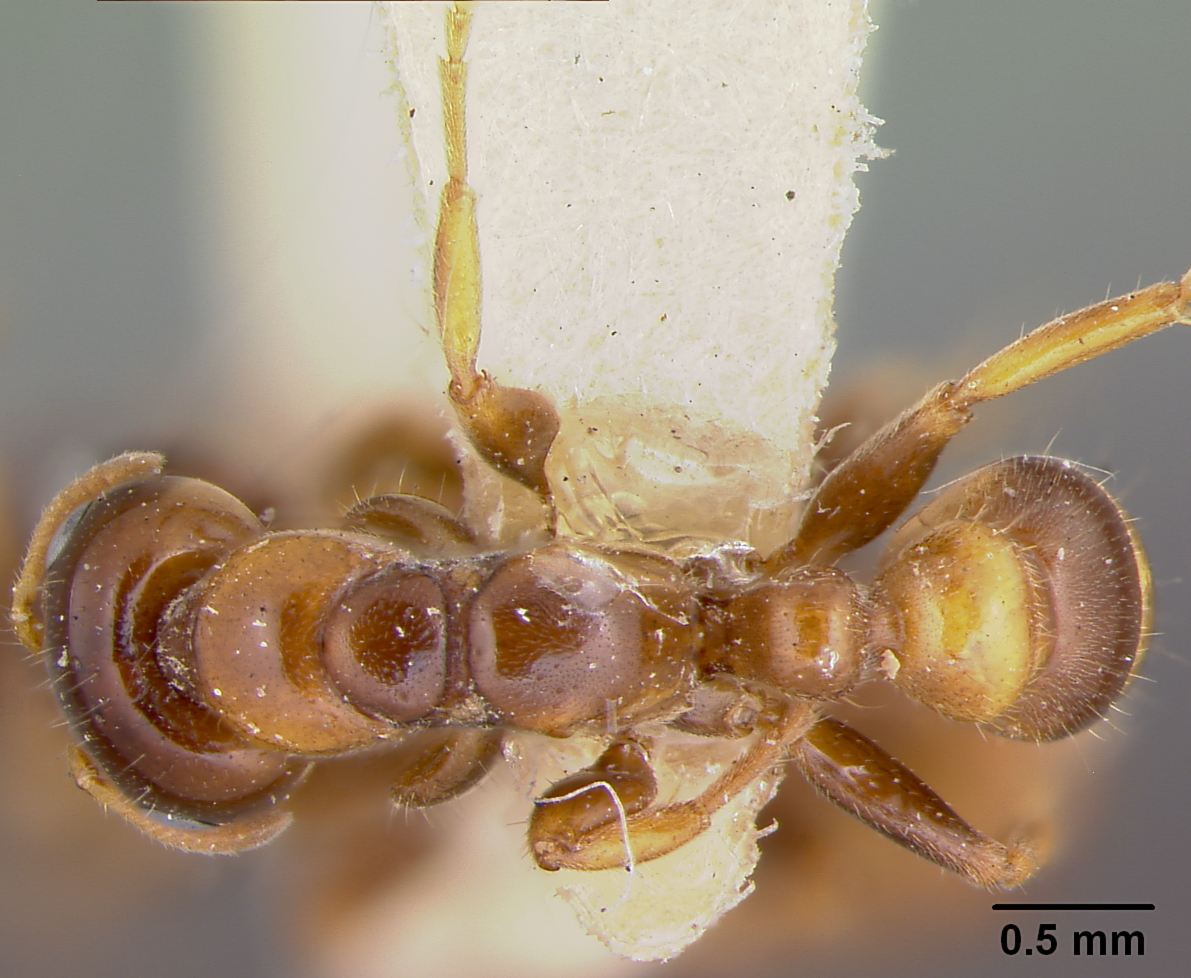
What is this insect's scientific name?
Pseudomyrma maligna
